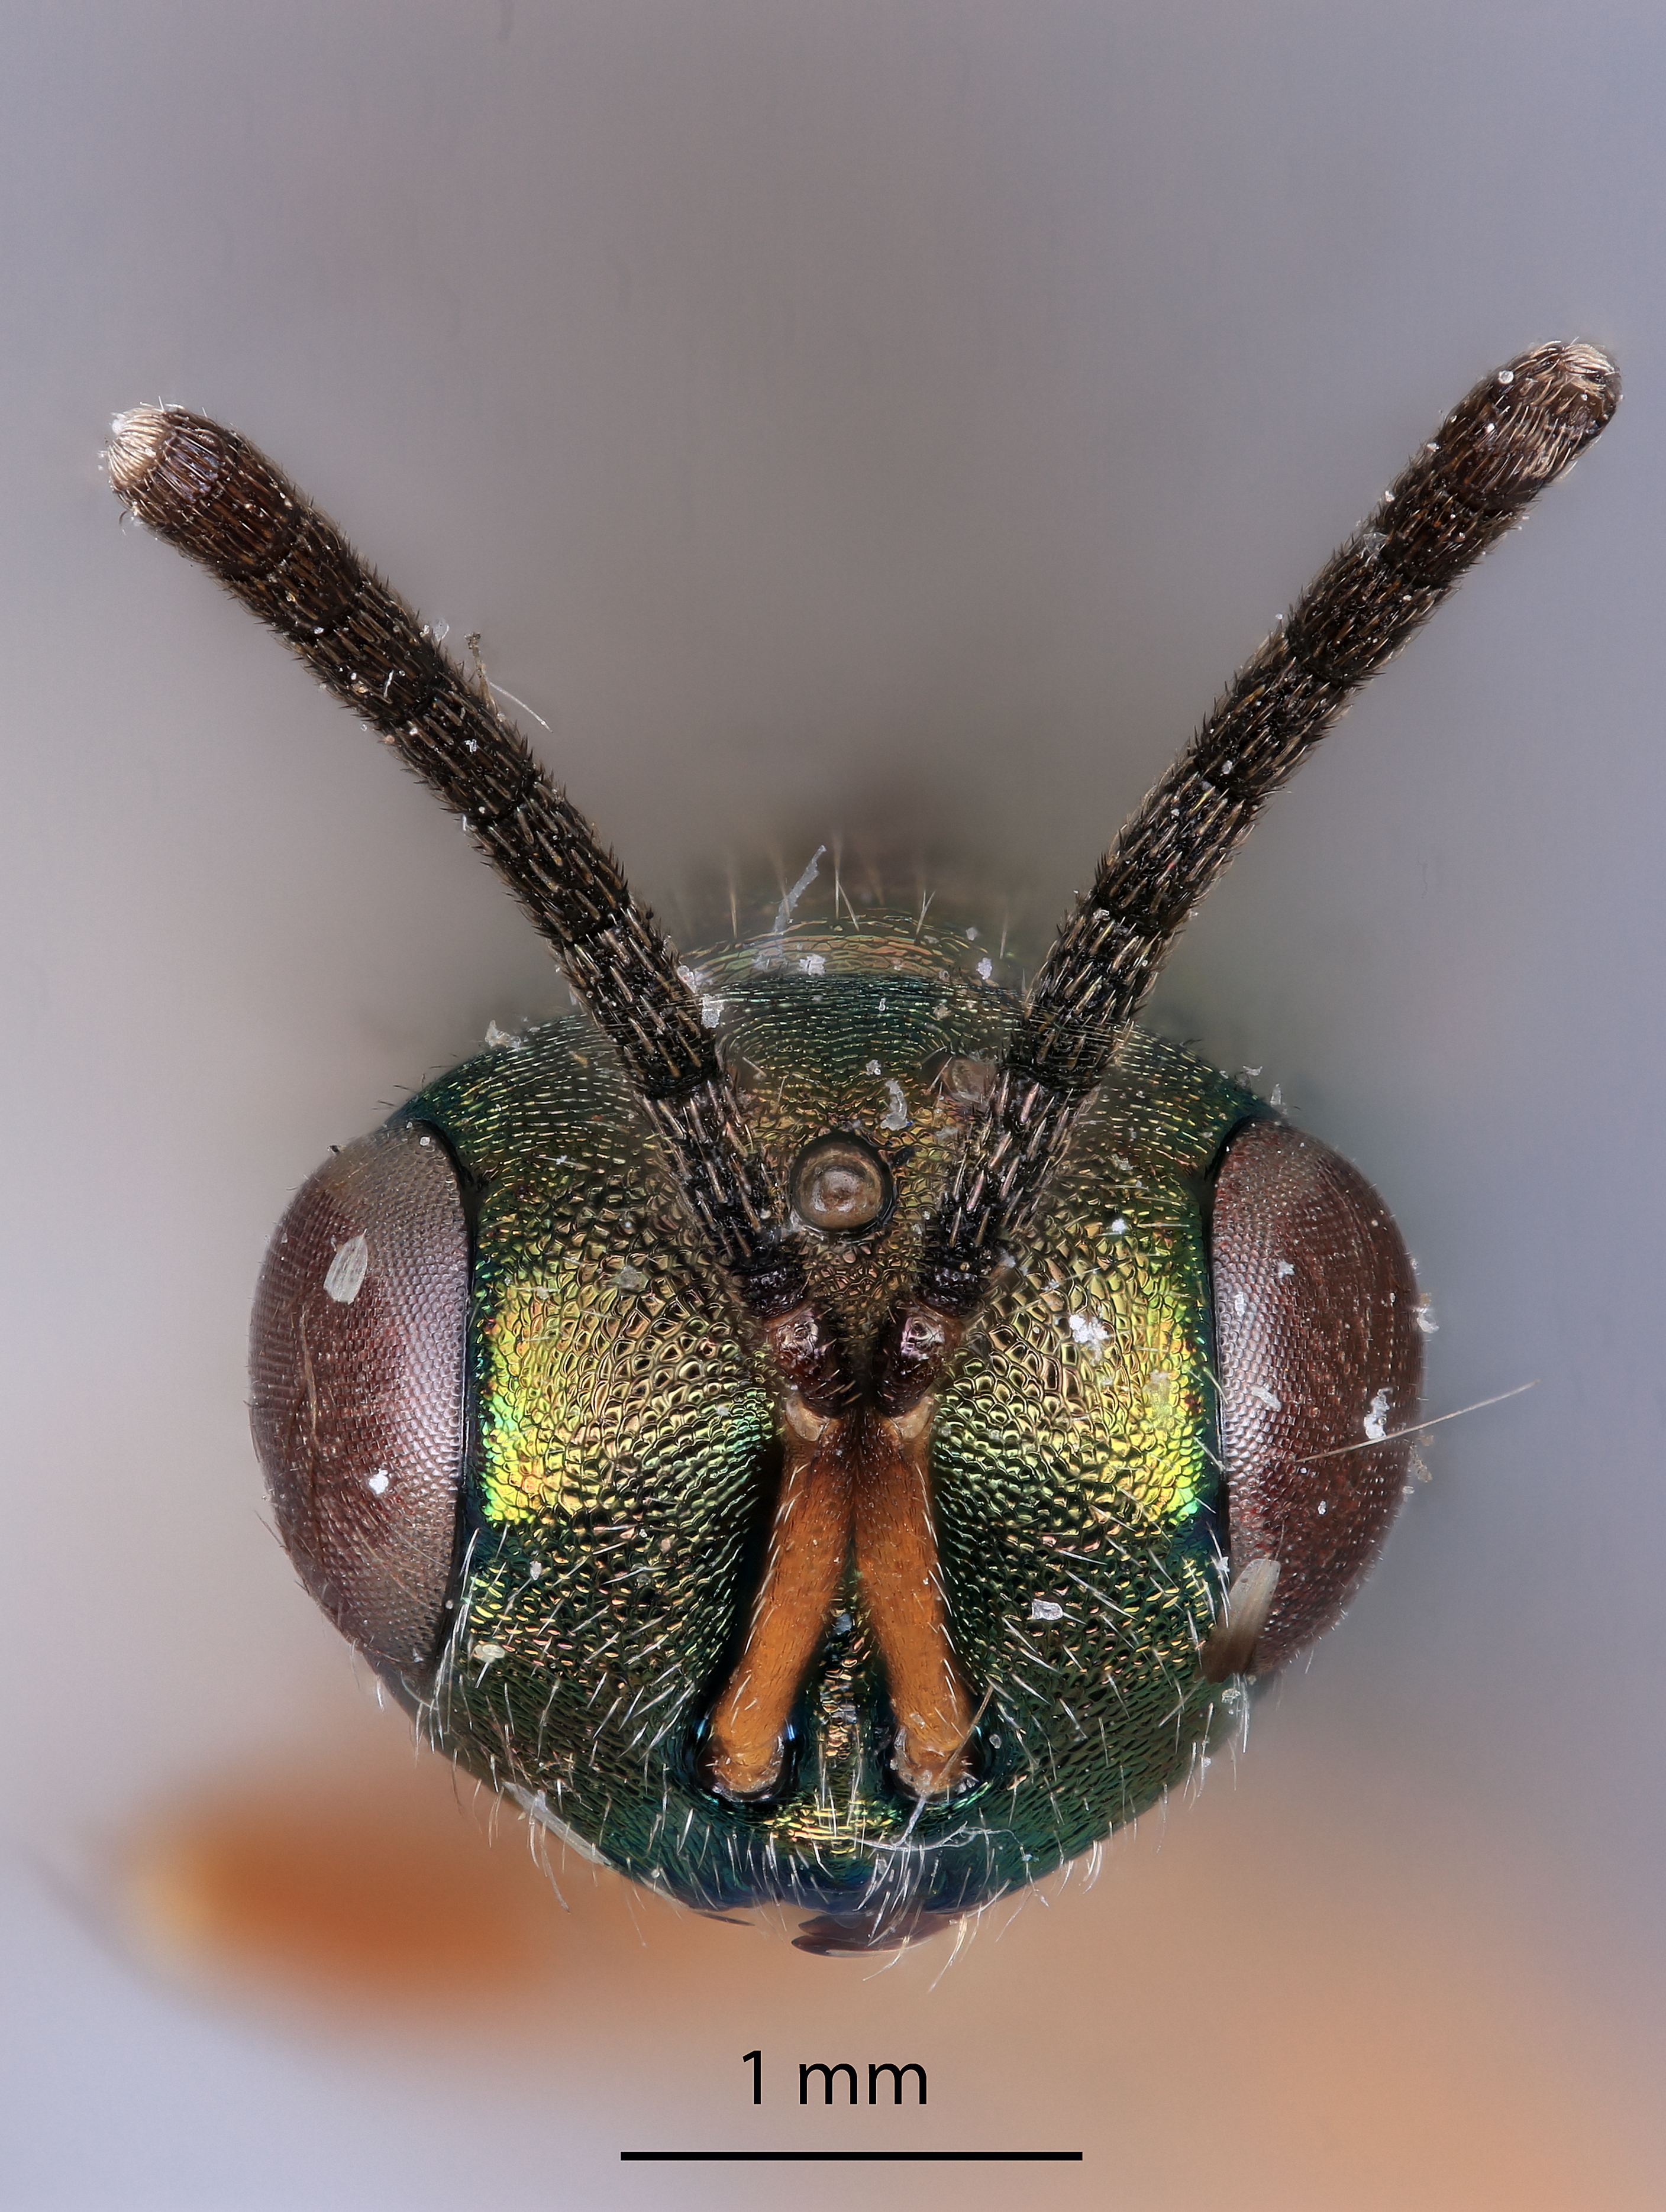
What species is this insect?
Plutothrix smithi
